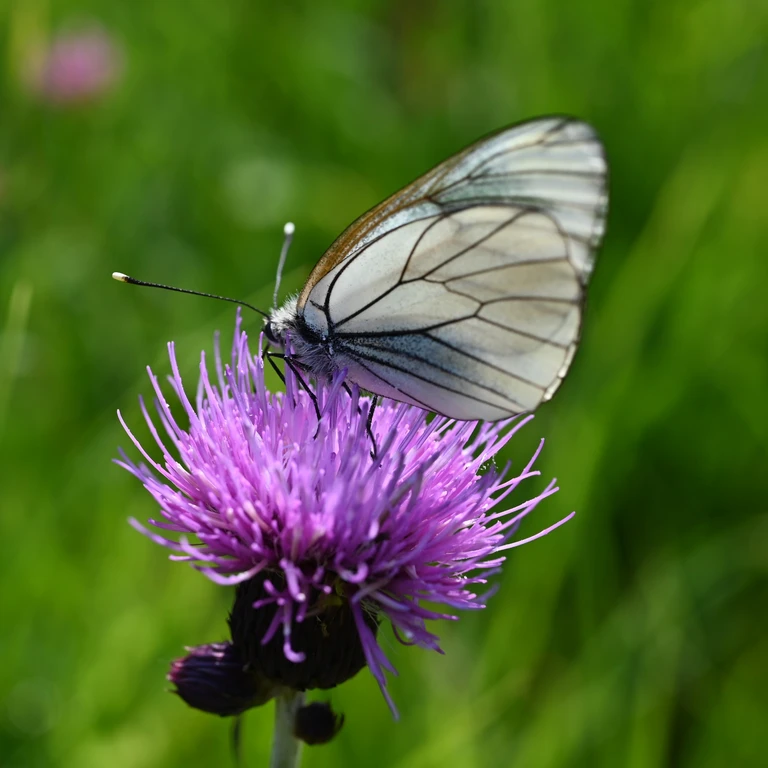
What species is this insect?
Aporia crataegi
